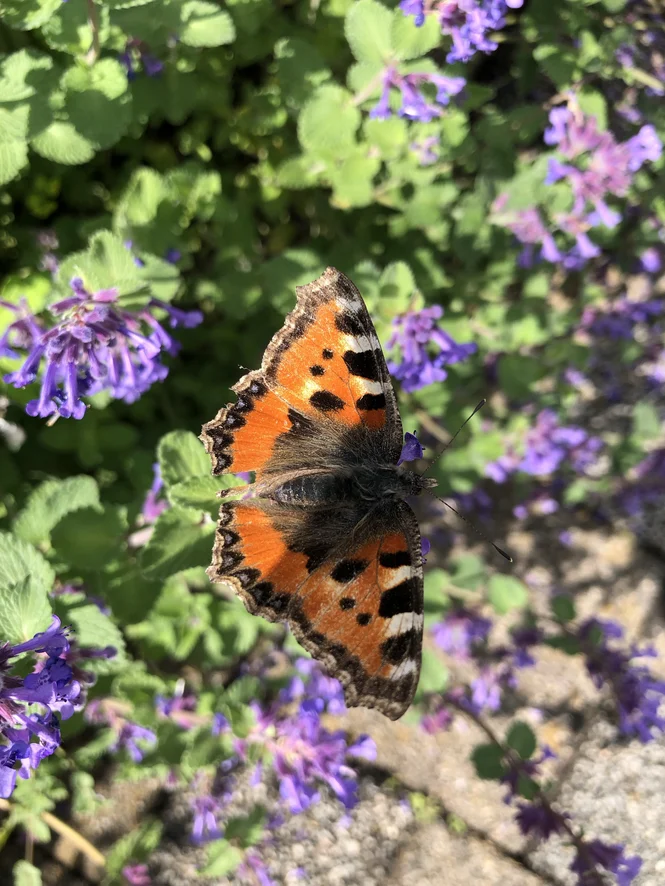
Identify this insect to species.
Aglais urticae
